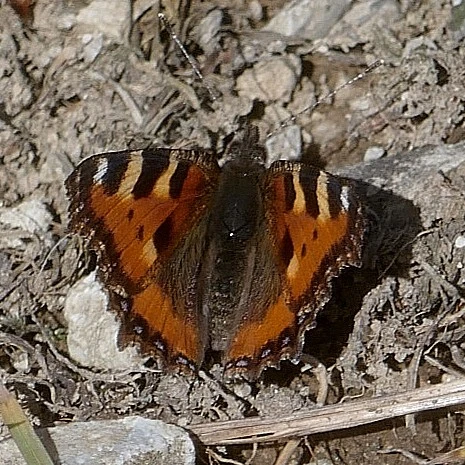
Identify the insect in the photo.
Aglais urticae
